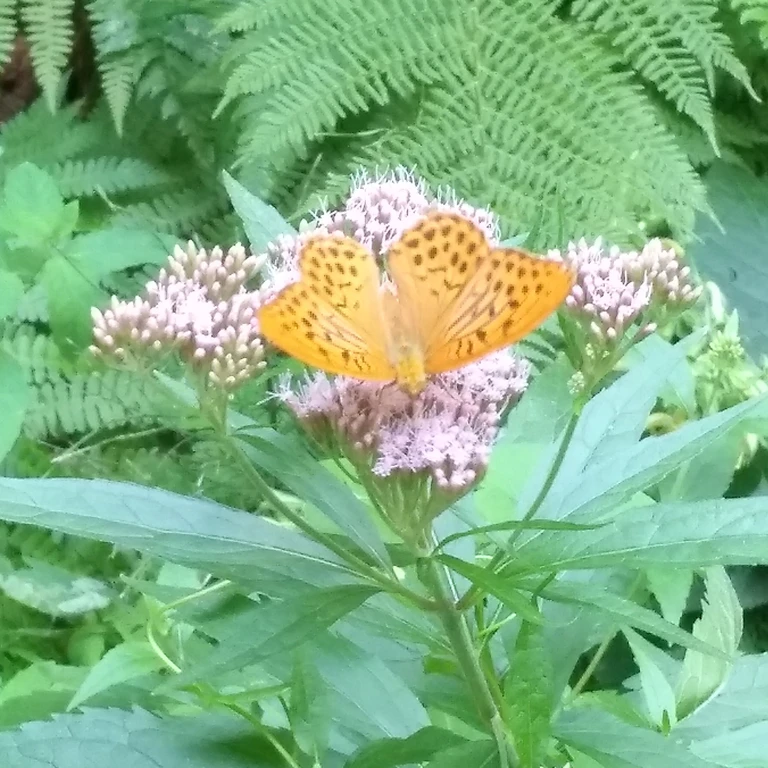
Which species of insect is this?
Argynnis paphia
